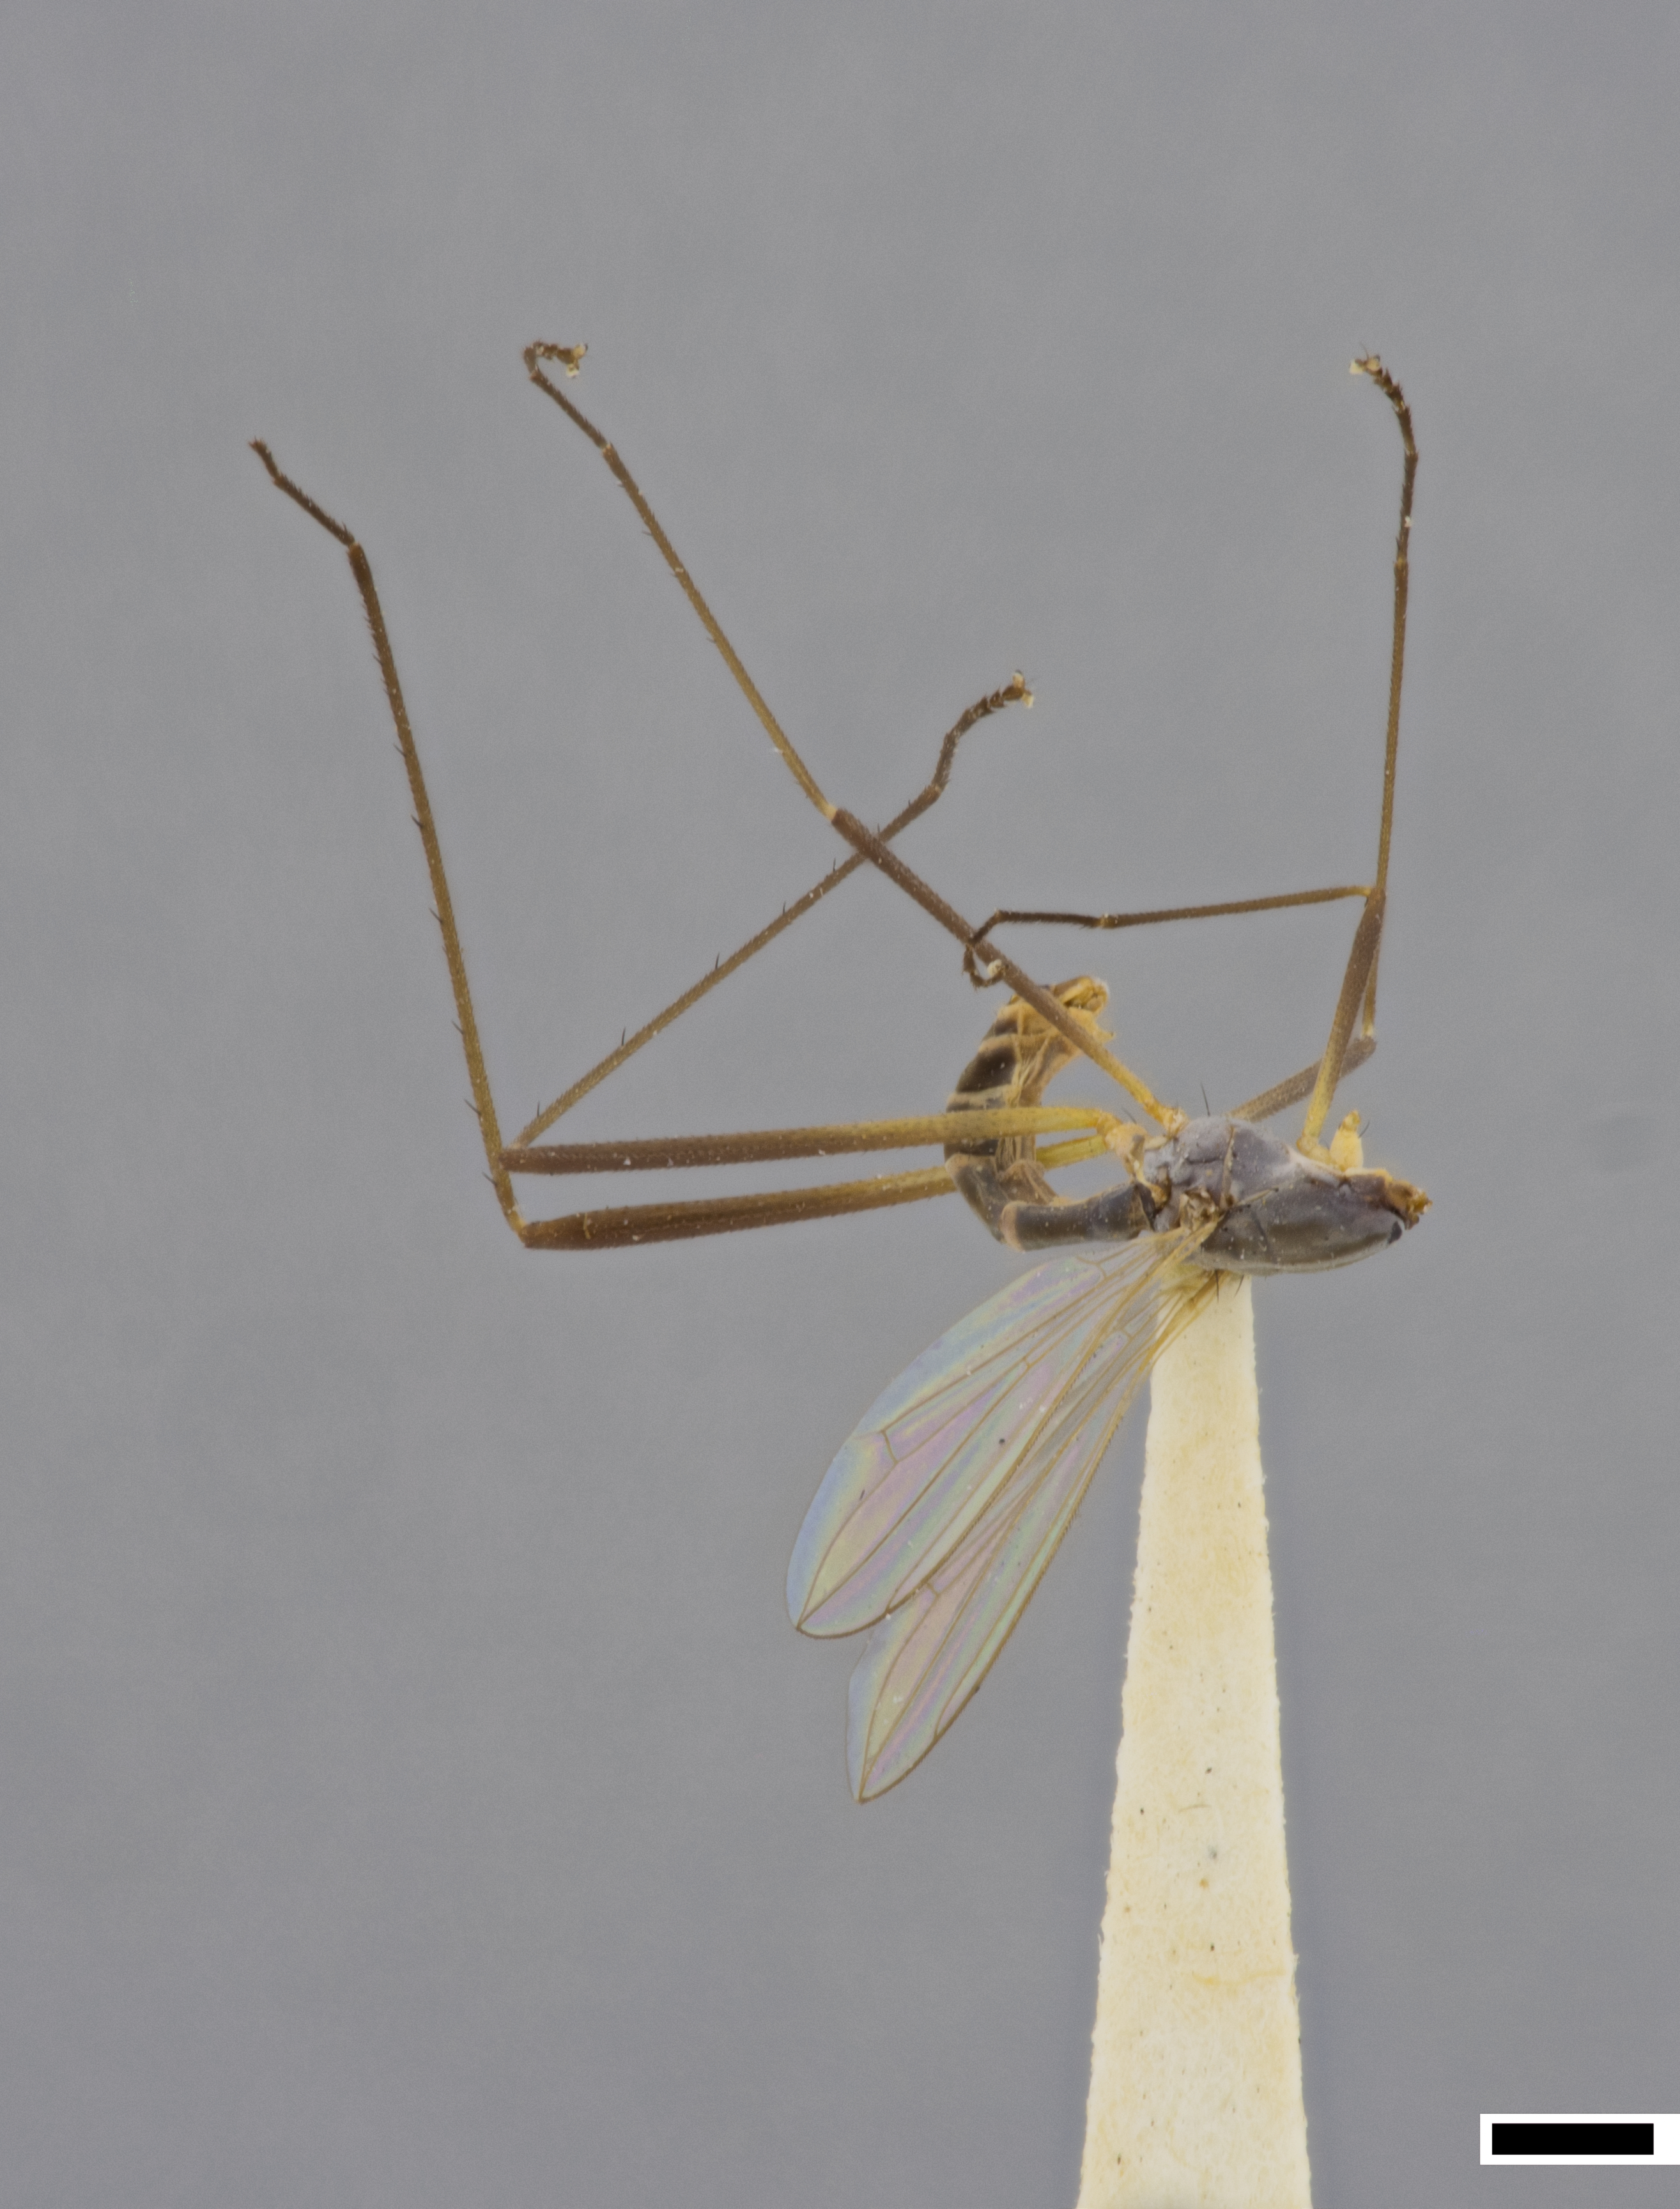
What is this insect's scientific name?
Micropeza bisetosa
